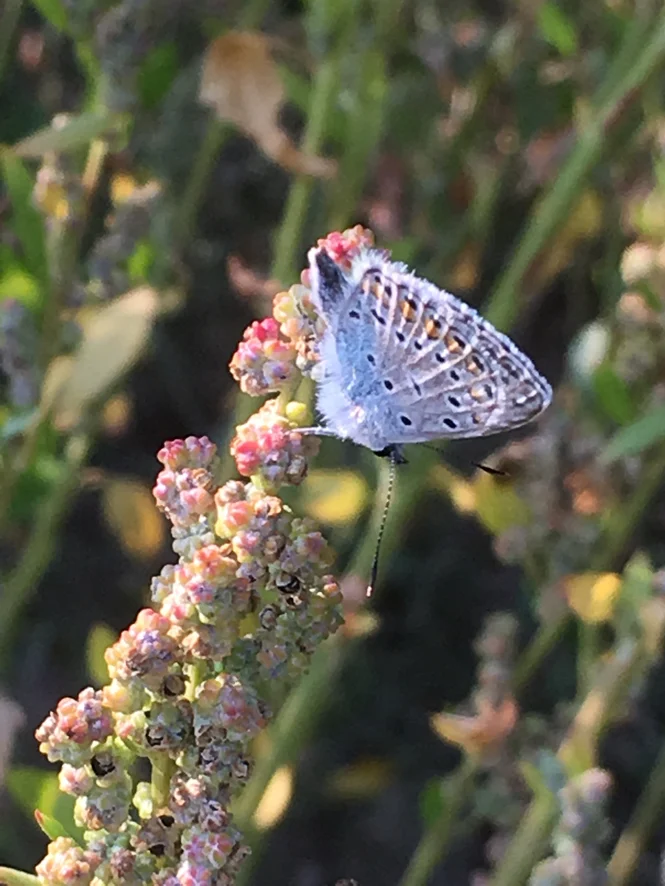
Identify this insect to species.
Polyommatus icarus
